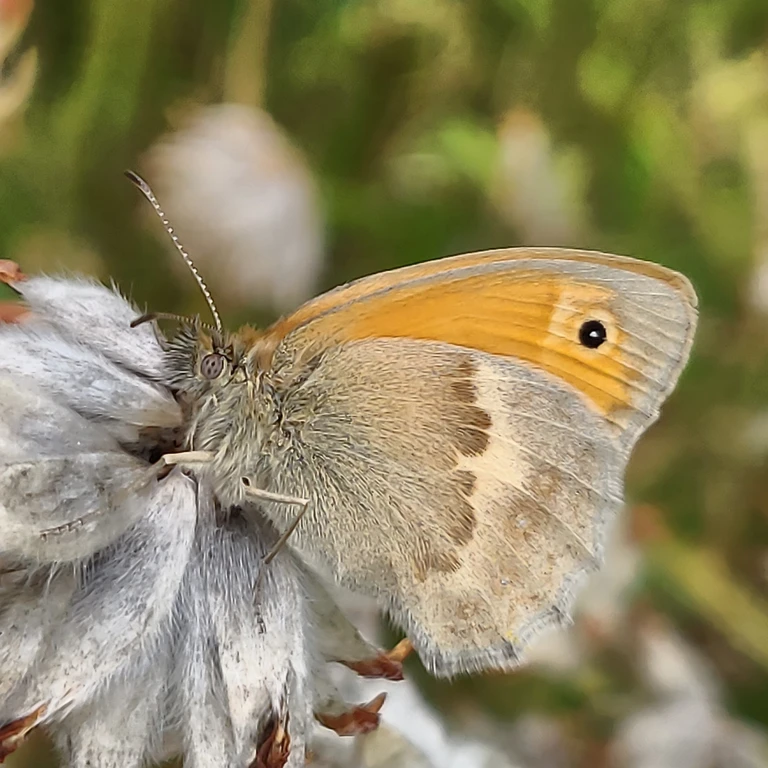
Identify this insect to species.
Coenonympha pamphilus
